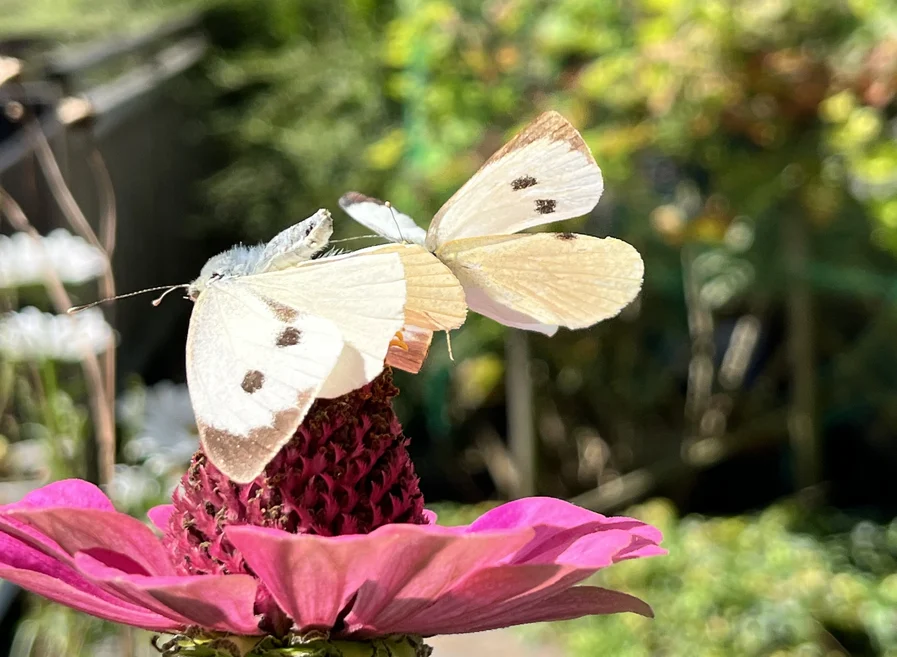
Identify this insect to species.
Pieris brassicae
